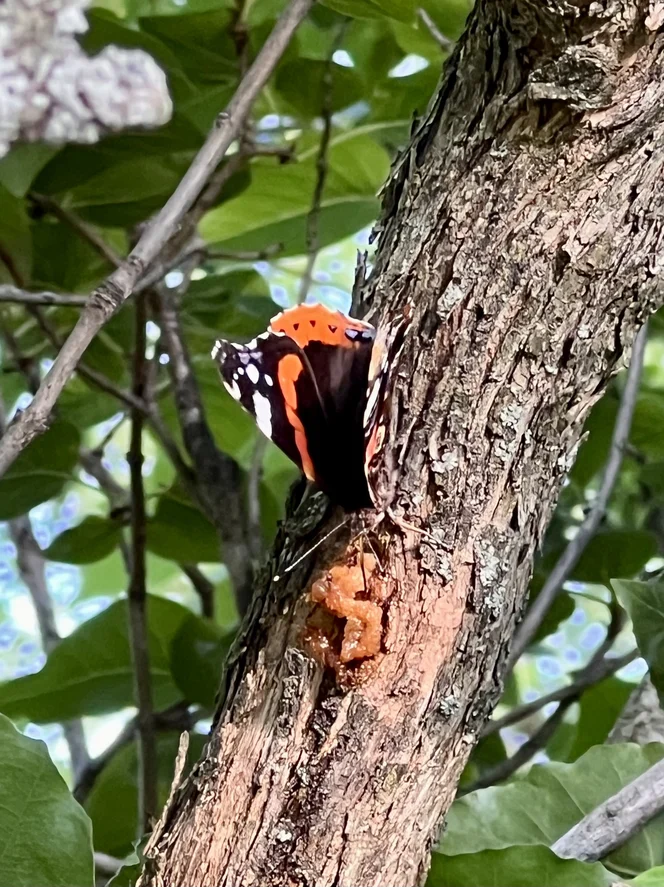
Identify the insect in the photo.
Vanessa atalanta
